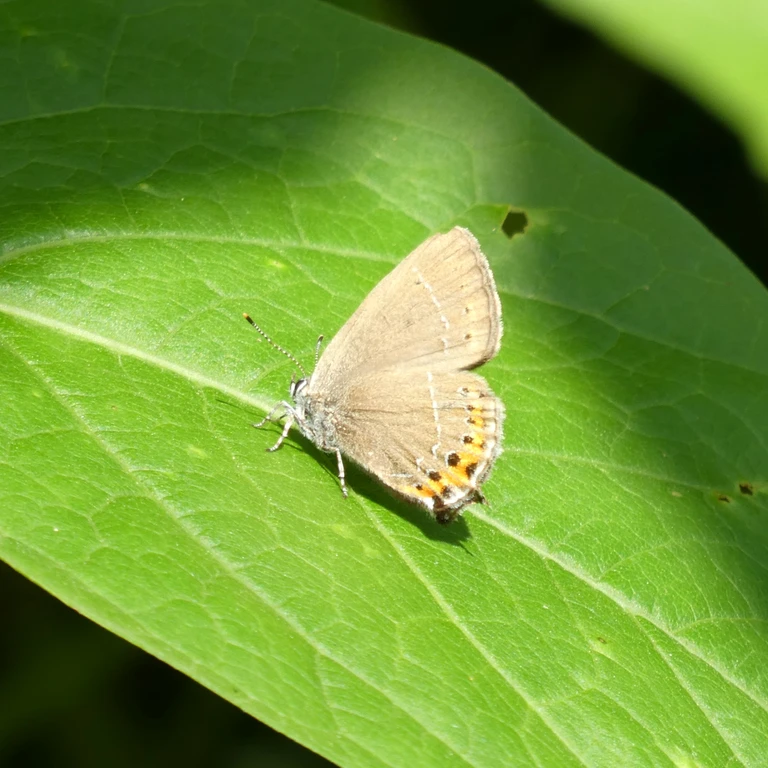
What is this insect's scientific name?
Satyrium pruni (also Fixsenia pruni)
